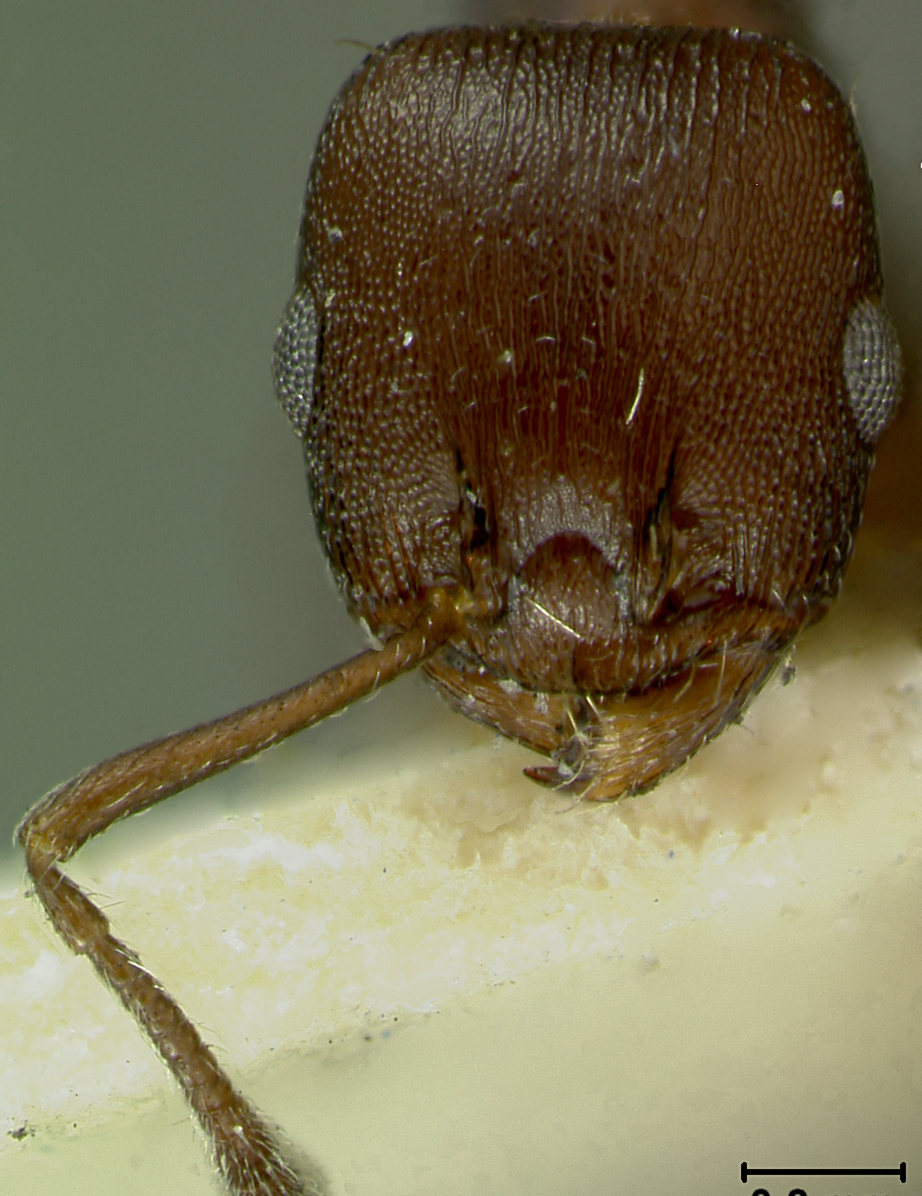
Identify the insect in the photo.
Macromischa fuscata
